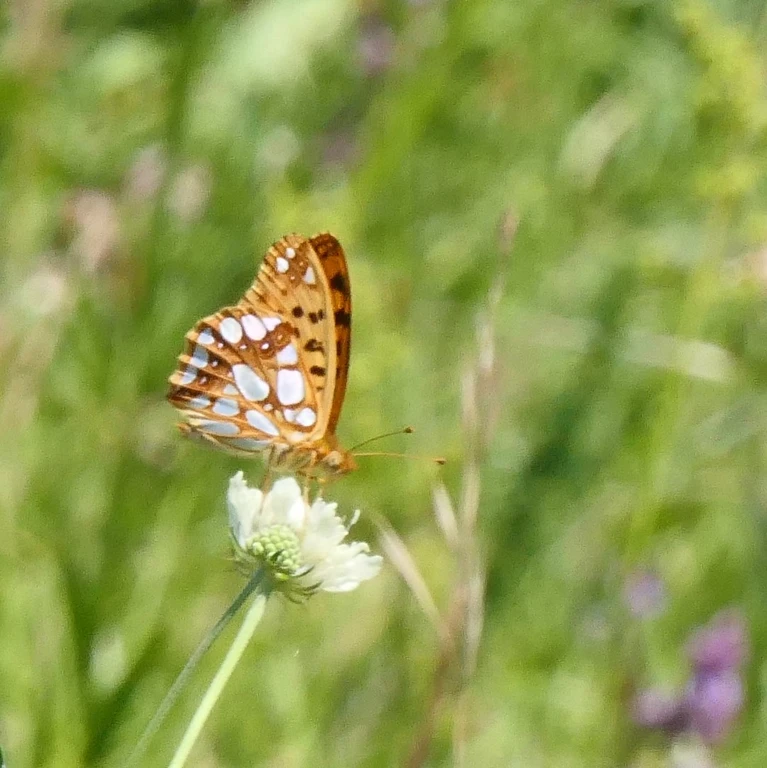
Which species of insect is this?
Issoria lathonia
